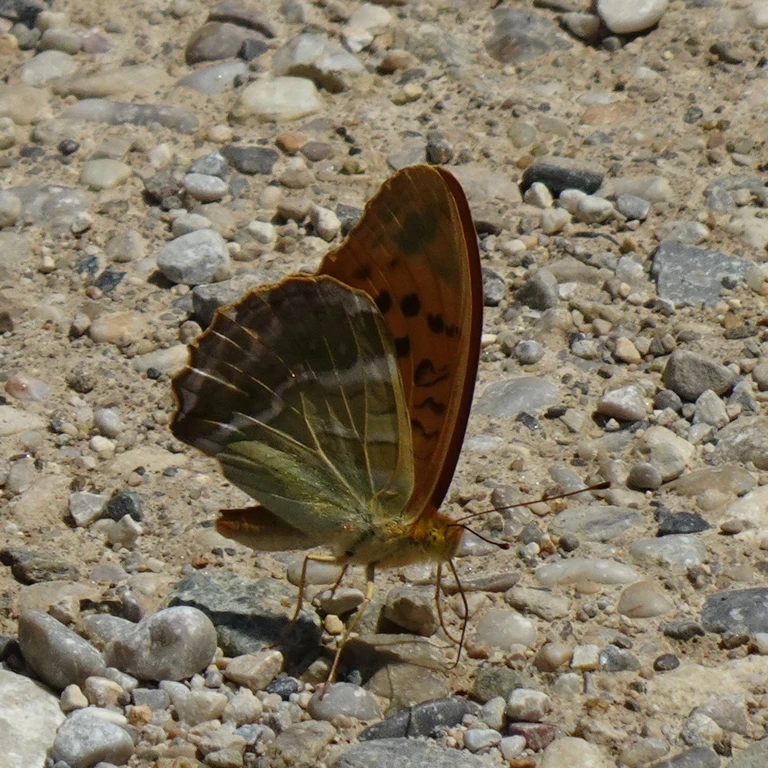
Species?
Argynnis paphia
